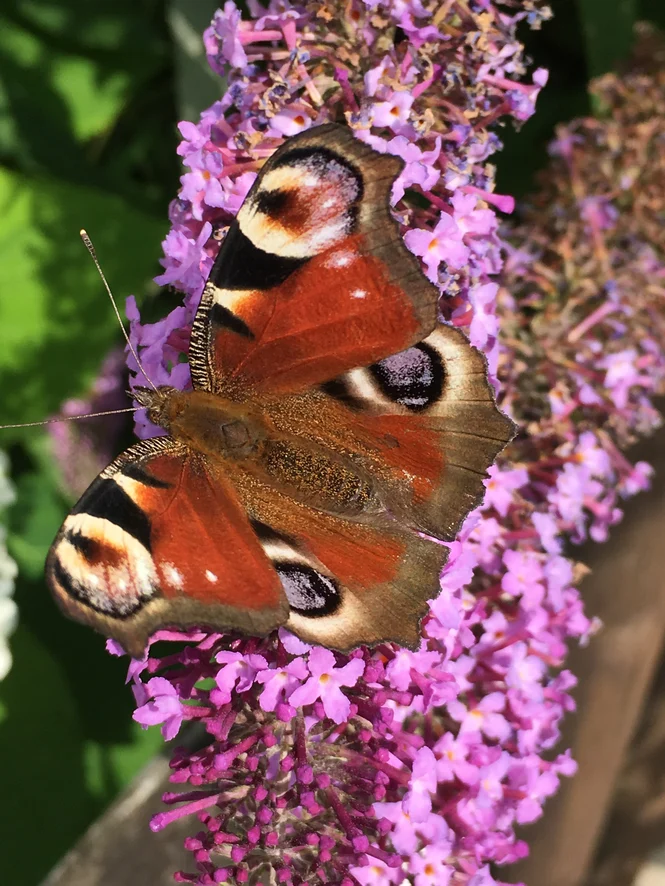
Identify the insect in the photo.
Aglais io
